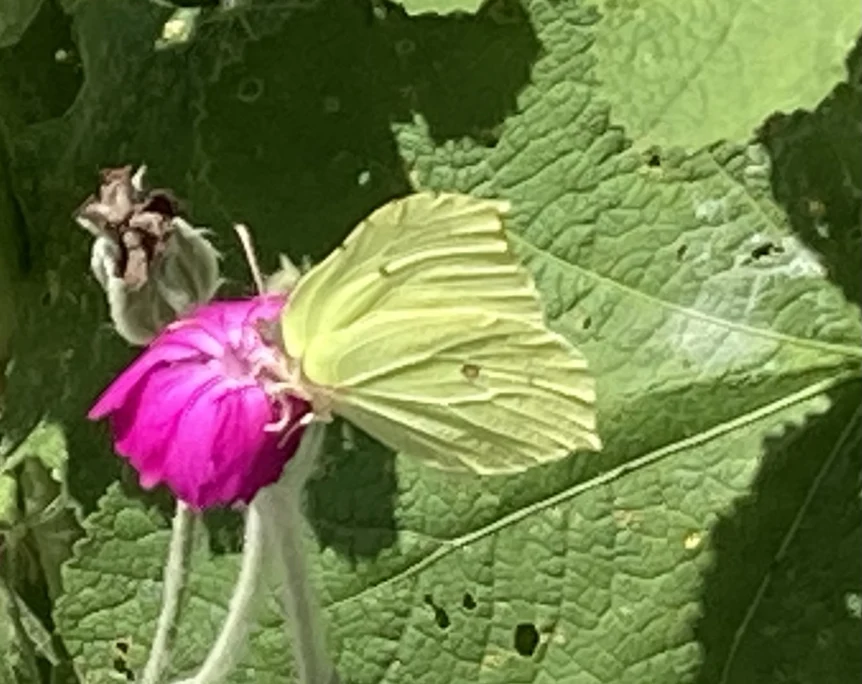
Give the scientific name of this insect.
Gonepteryx rhamni
